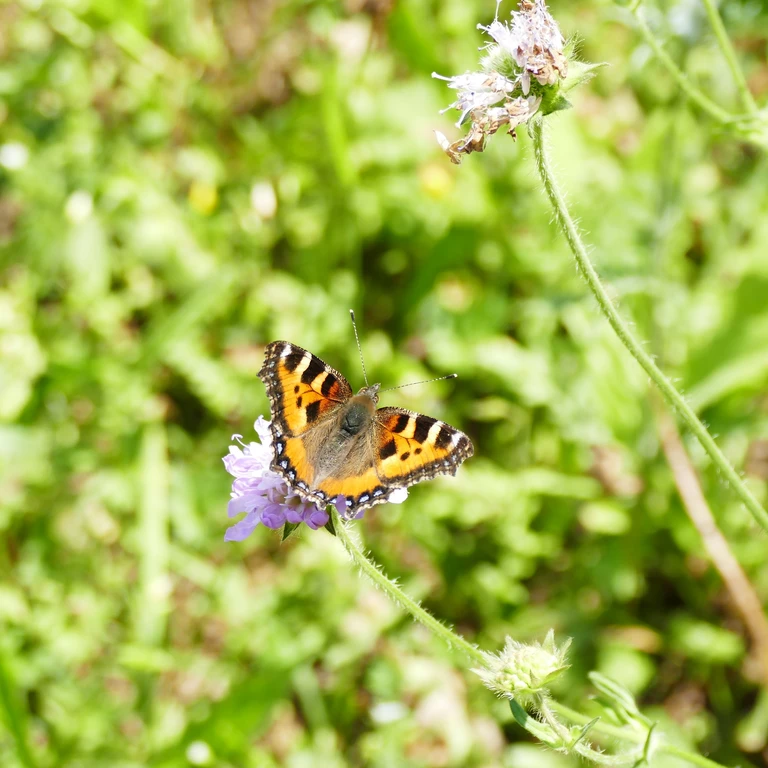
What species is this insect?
Aglais urticae
